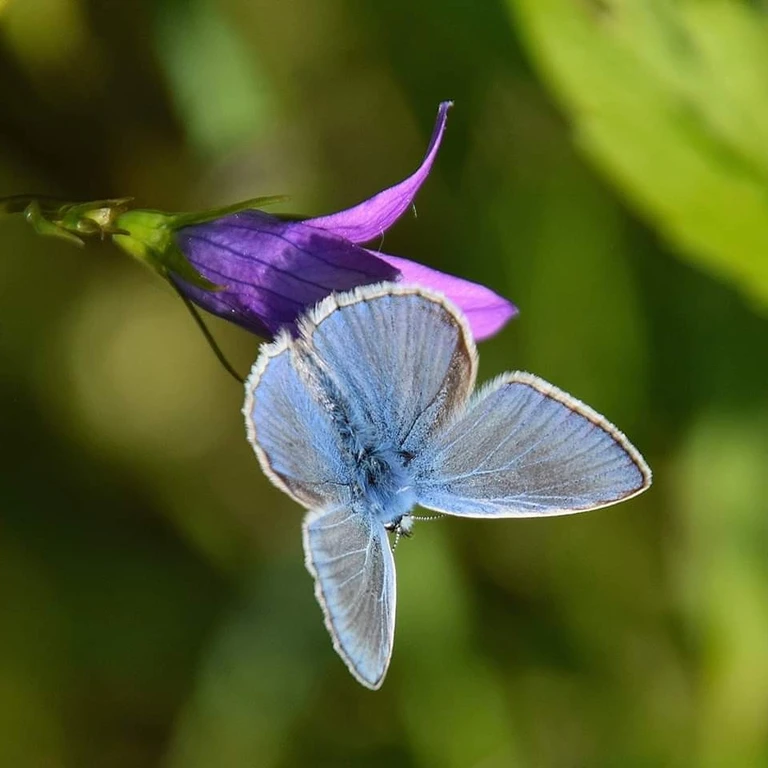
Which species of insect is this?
Polyommatus icarus
